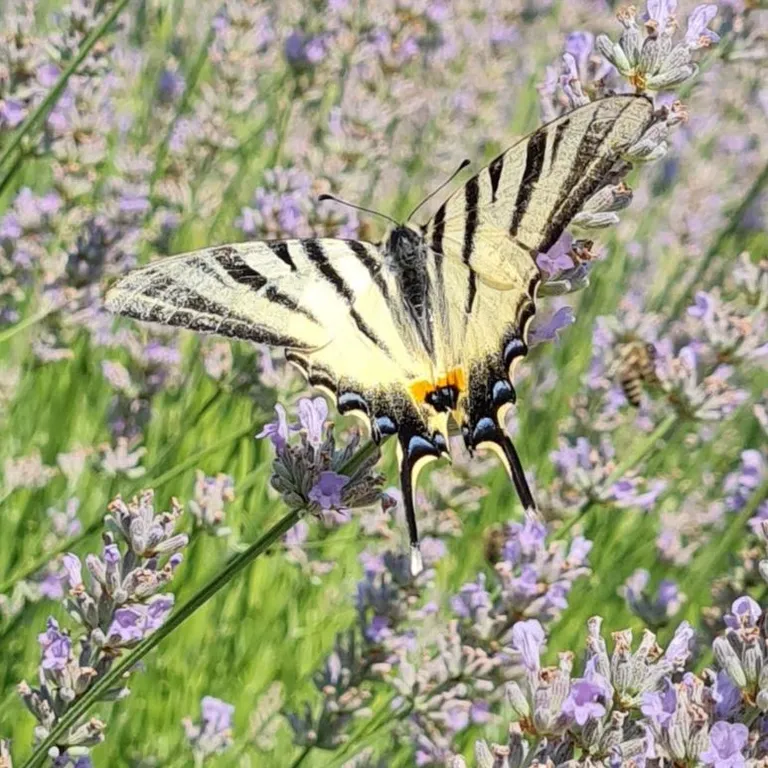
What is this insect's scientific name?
Iphiclides podalirius
